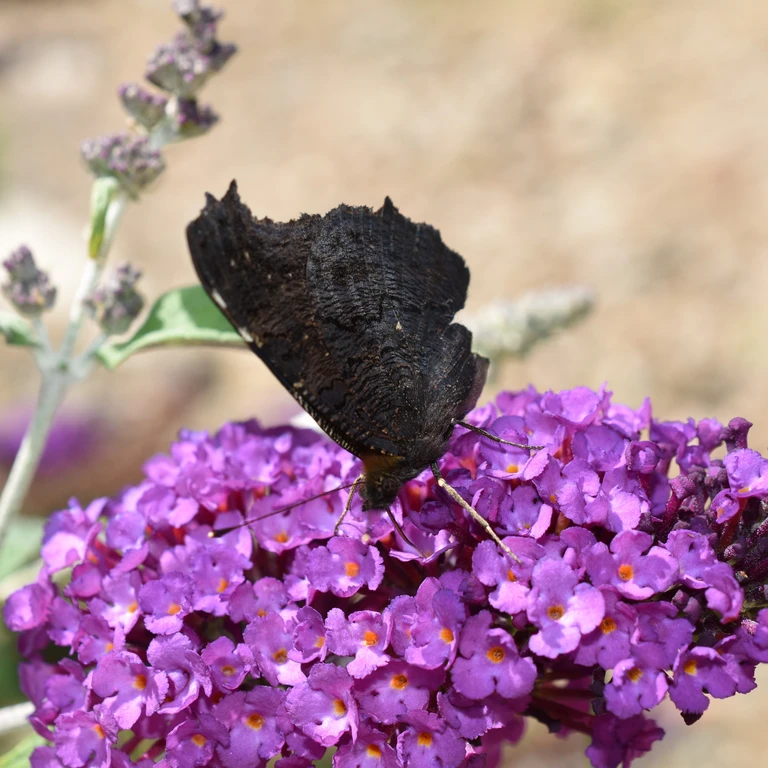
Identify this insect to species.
Aglais io
